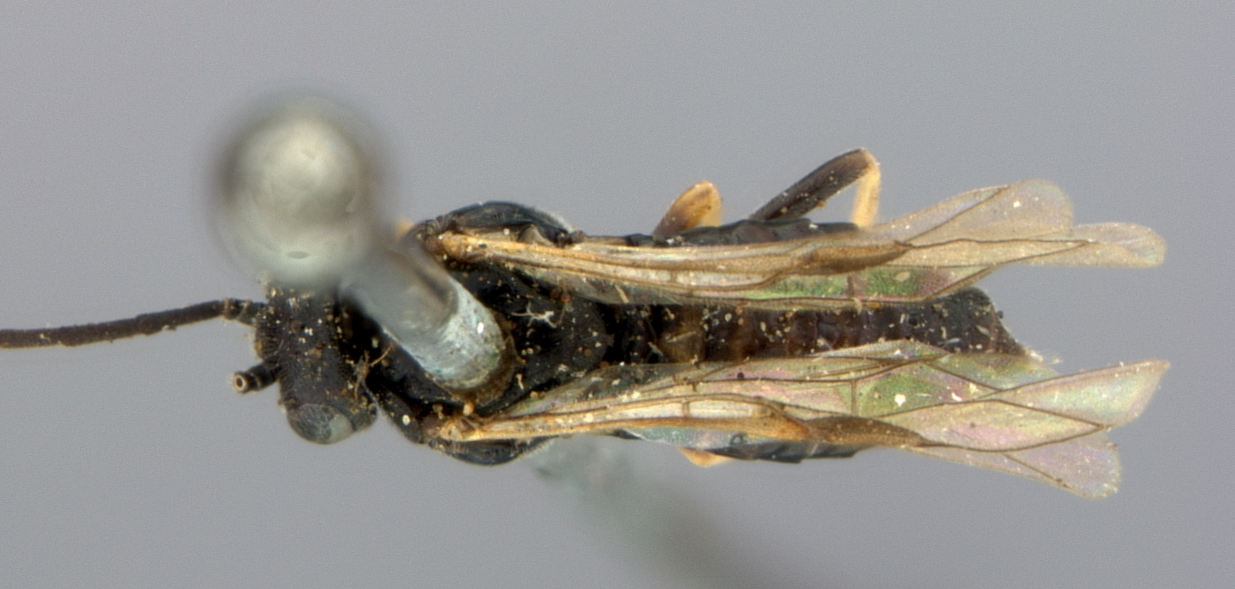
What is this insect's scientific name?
Pristiphora ortinga
